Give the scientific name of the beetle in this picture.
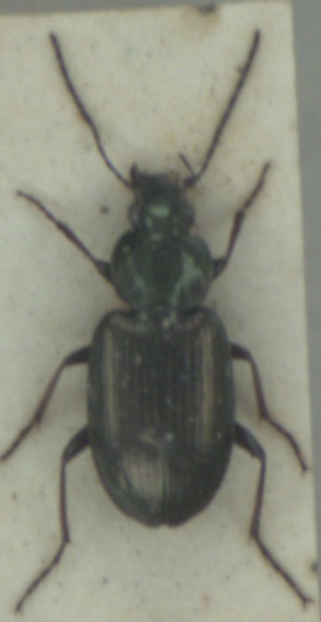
Agonum muelleri
